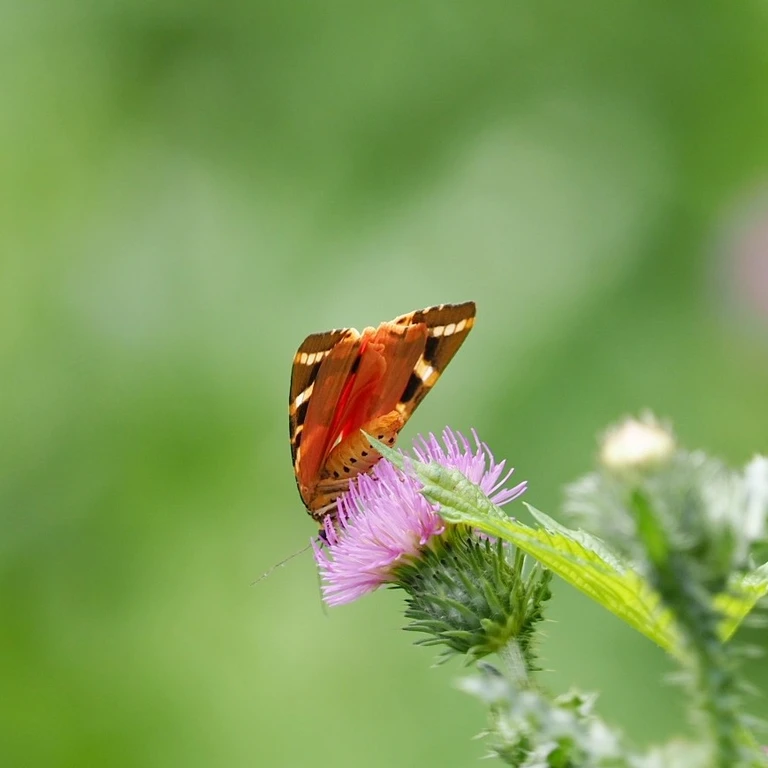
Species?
Euplagia quadripunctaria
